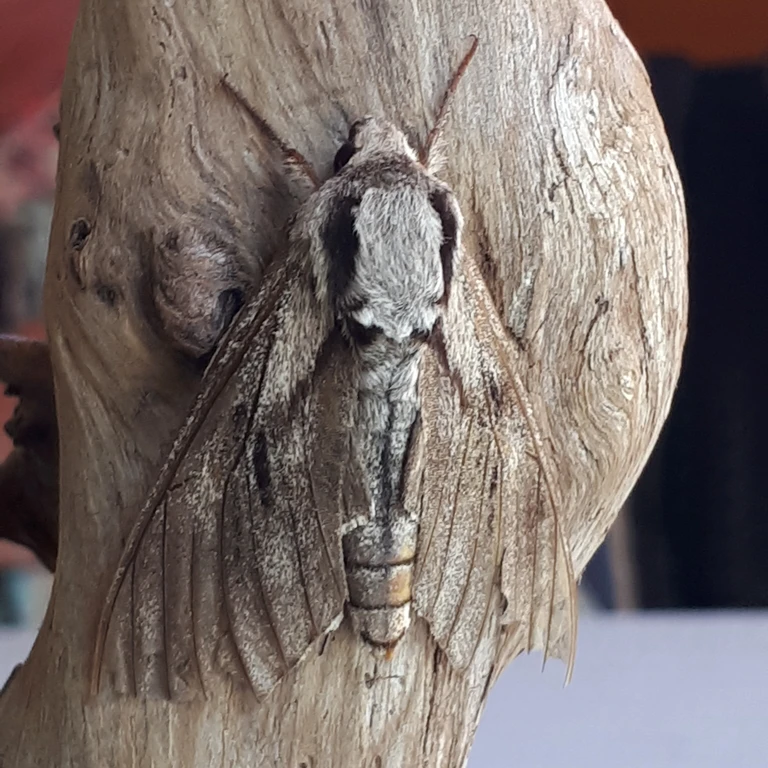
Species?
Sphinx pinastri
